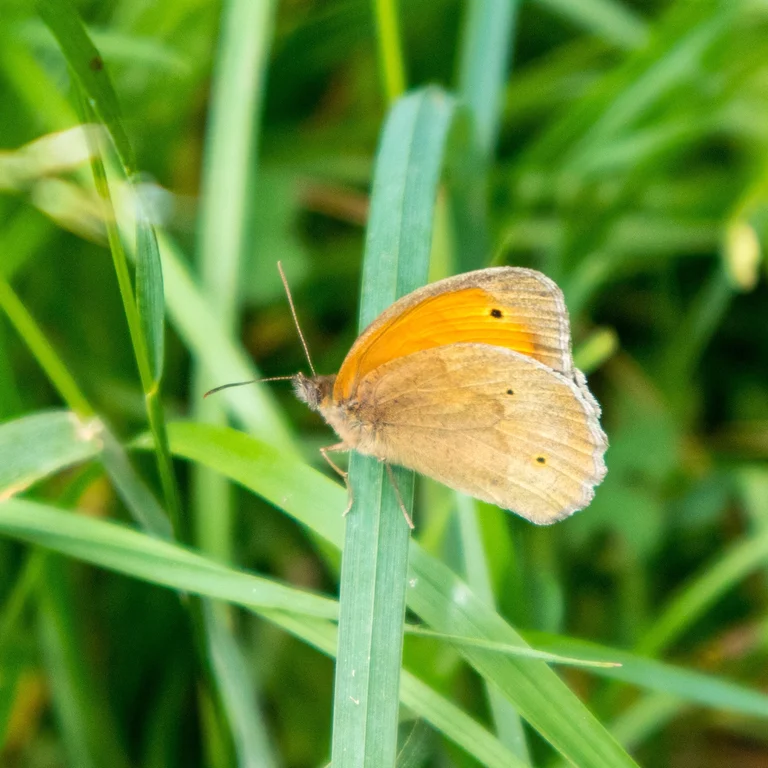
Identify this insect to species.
Maniola jurtina
